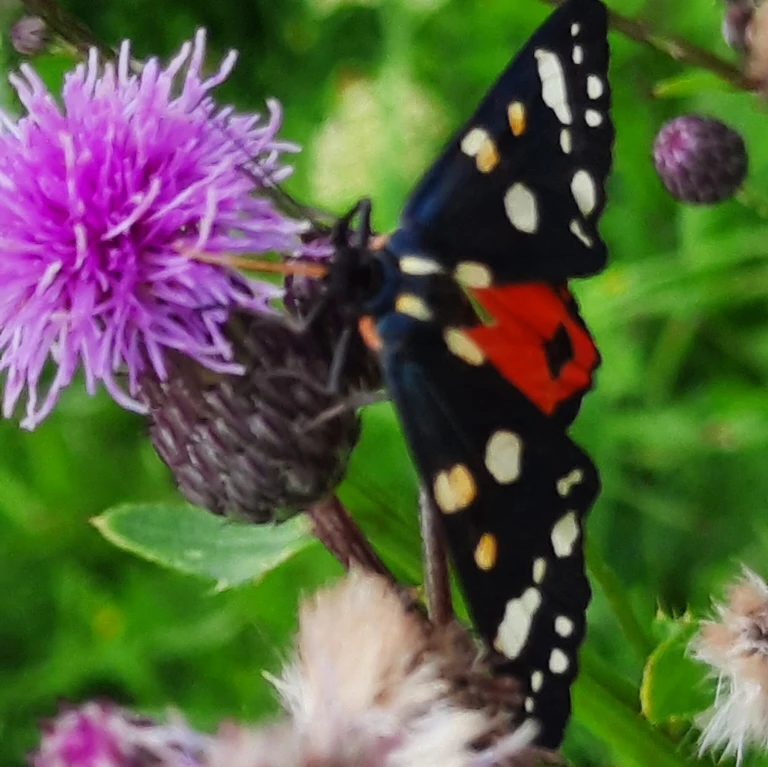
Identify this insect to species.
Callimorpha dominula
